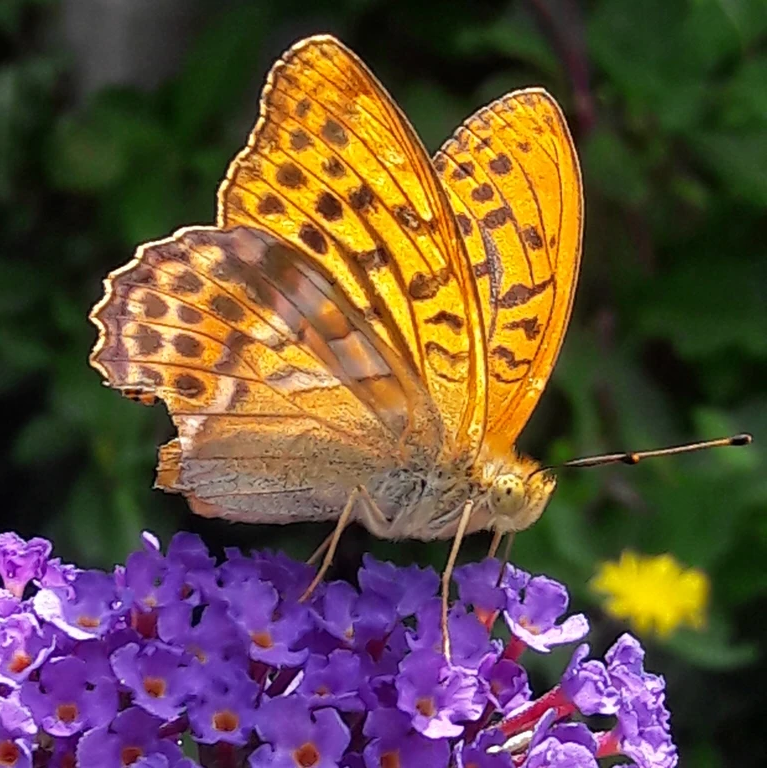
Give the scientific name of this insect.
Argynnis paphia
